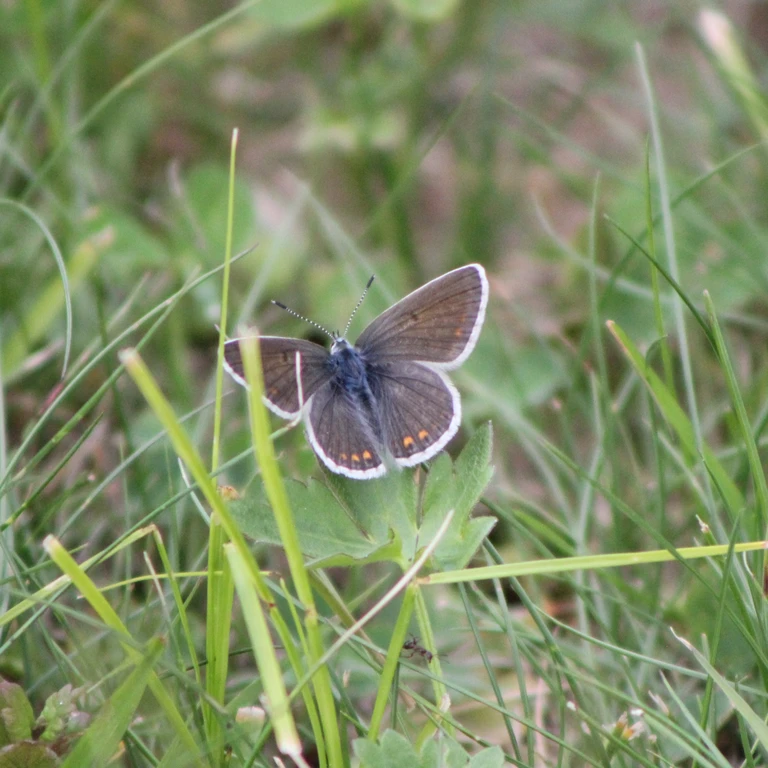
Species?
Polyommatus icarus
